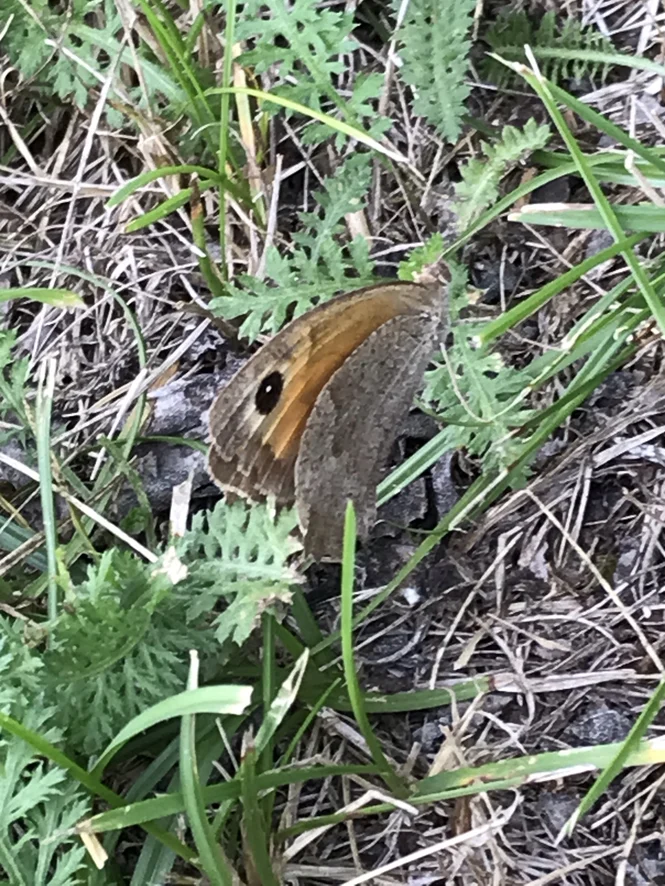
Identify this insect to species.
Maniola jurtina
